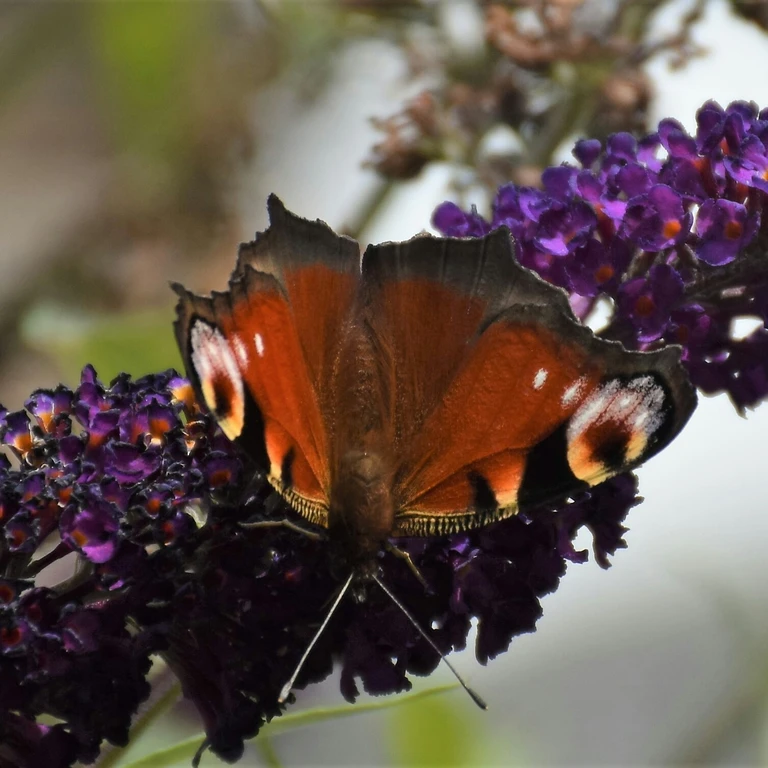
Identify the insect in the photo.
Aglais io
